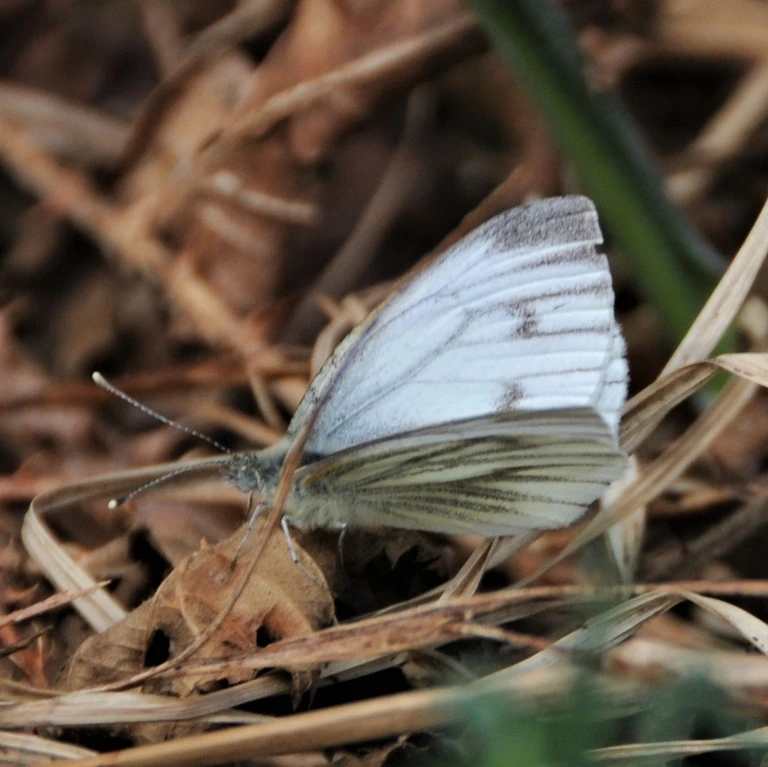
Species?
Pieris napi
